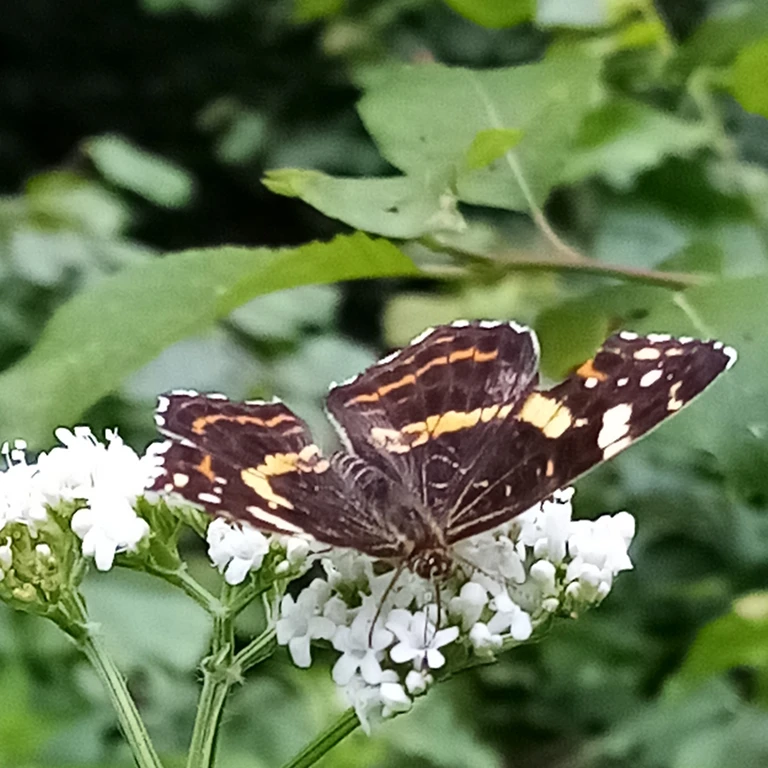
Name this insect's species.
Araschnia levana
